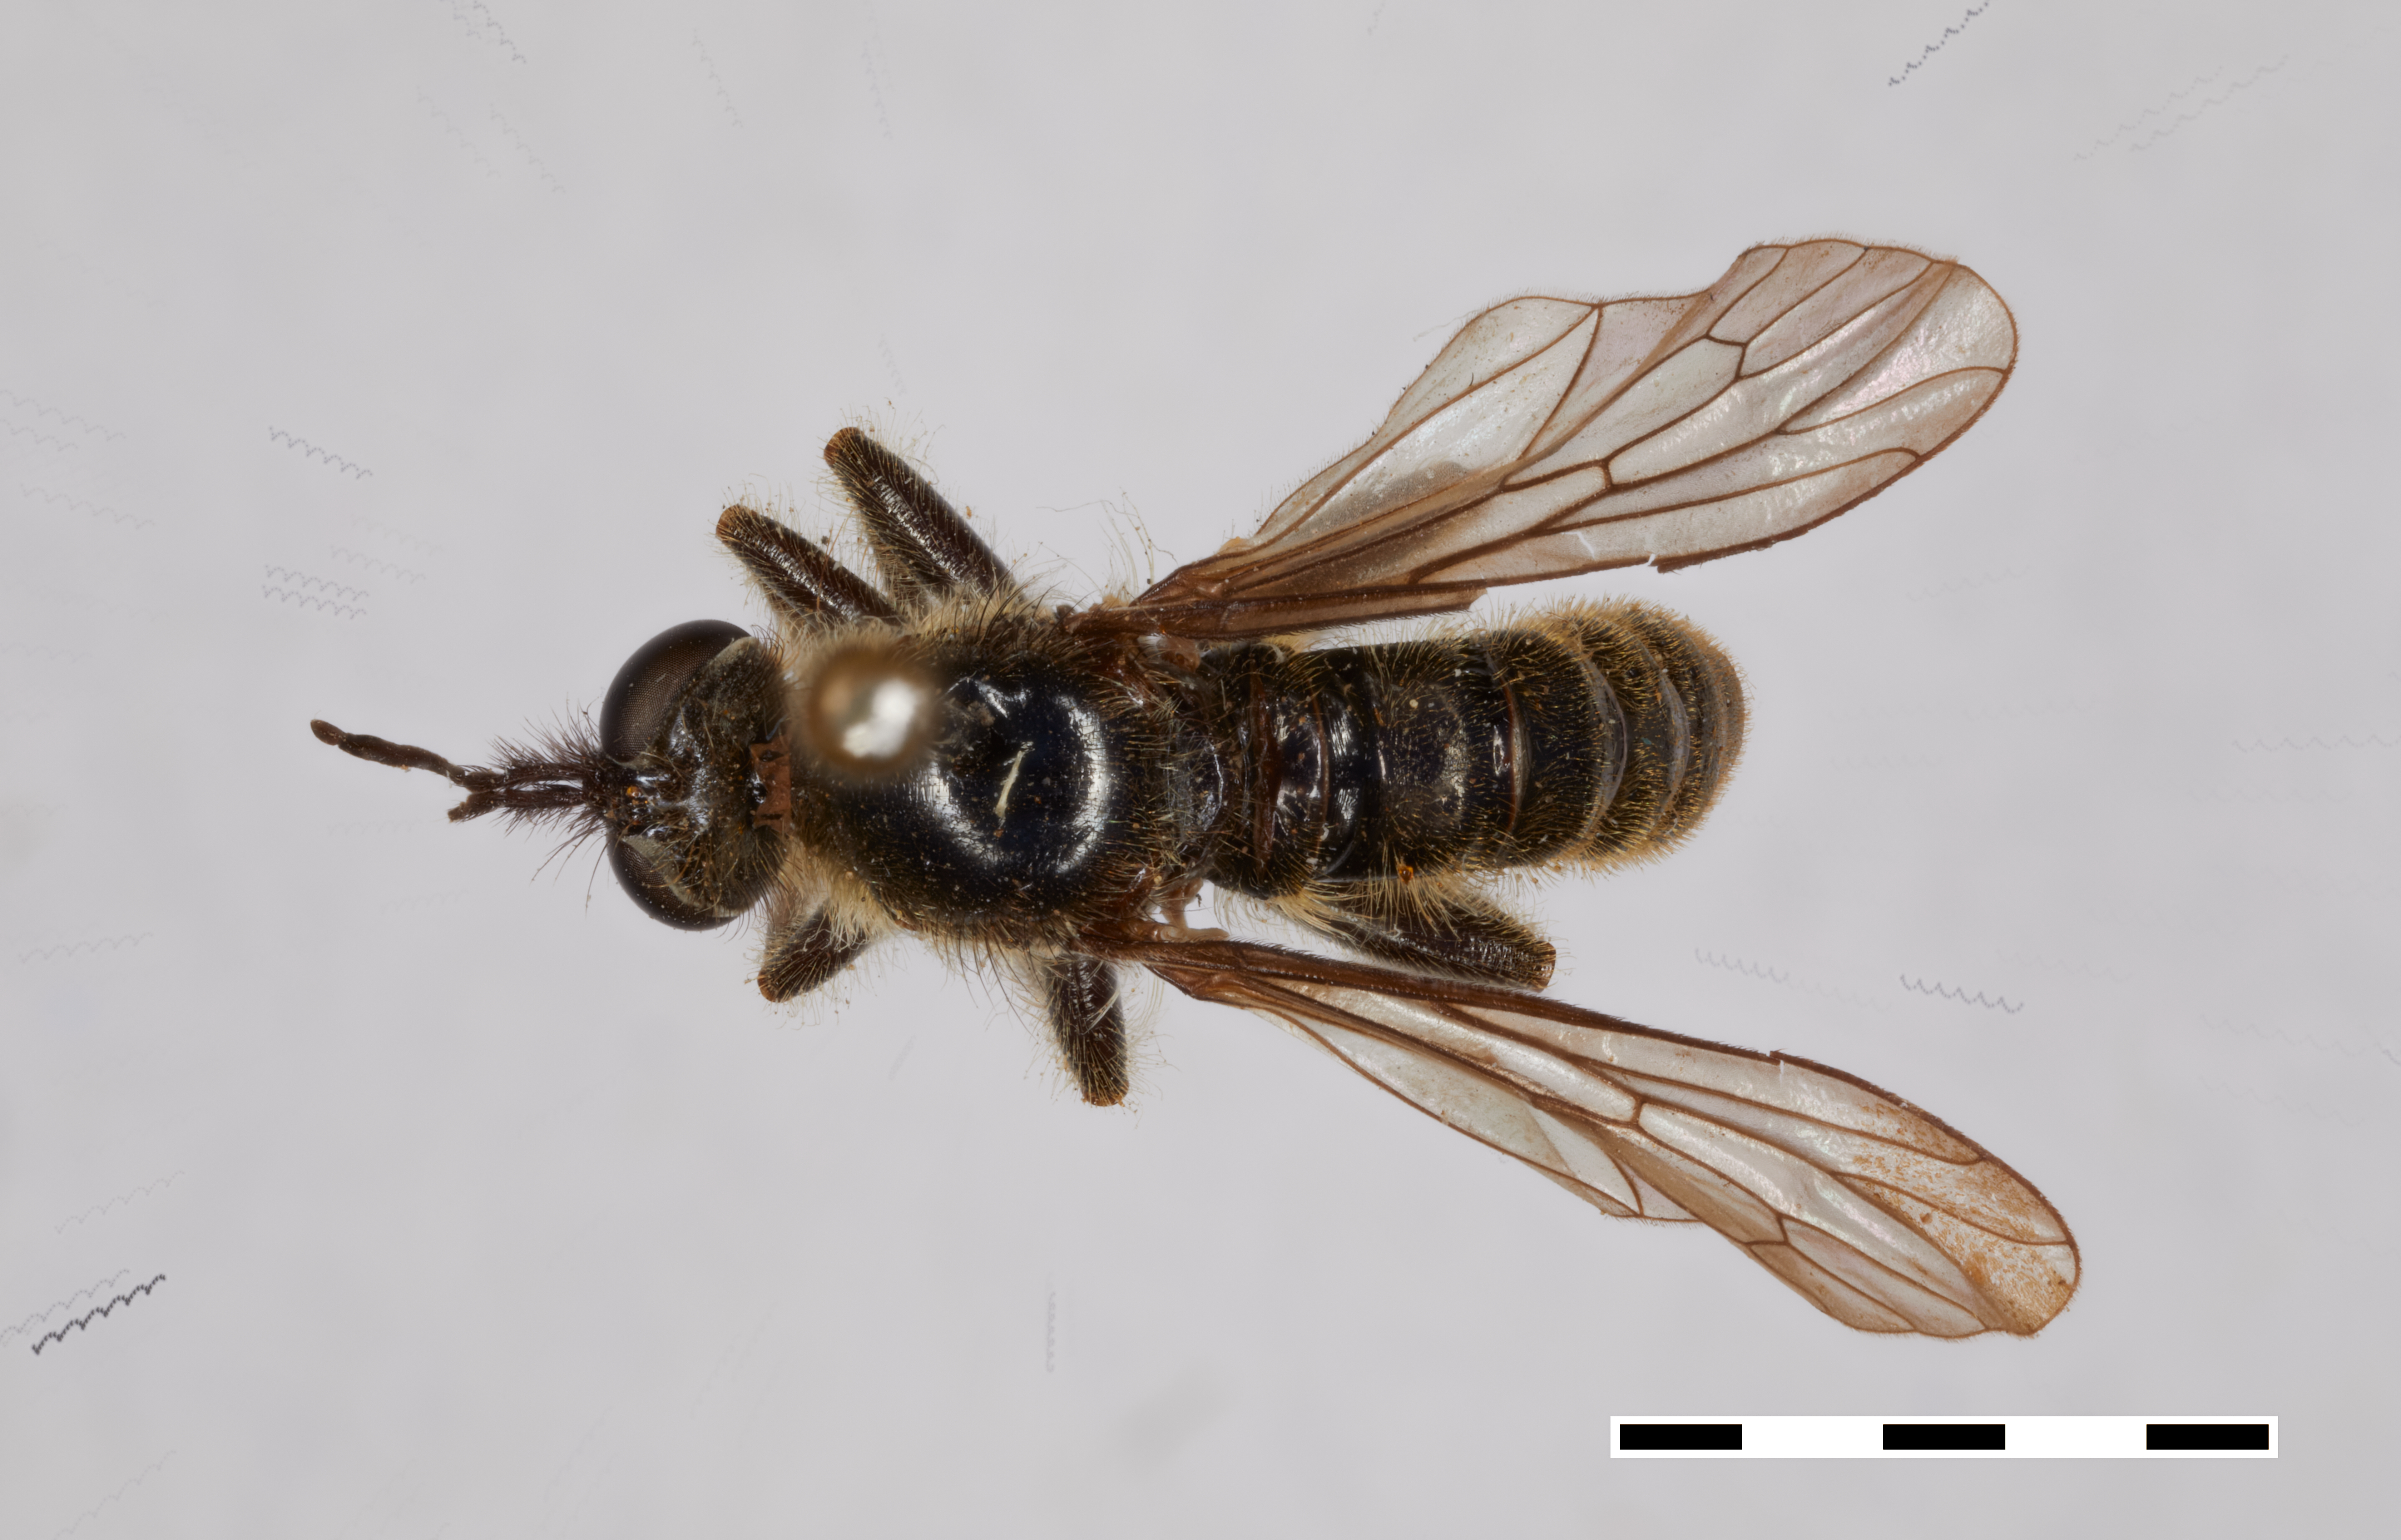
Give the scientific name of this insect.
Dicolonus nigricentrum
